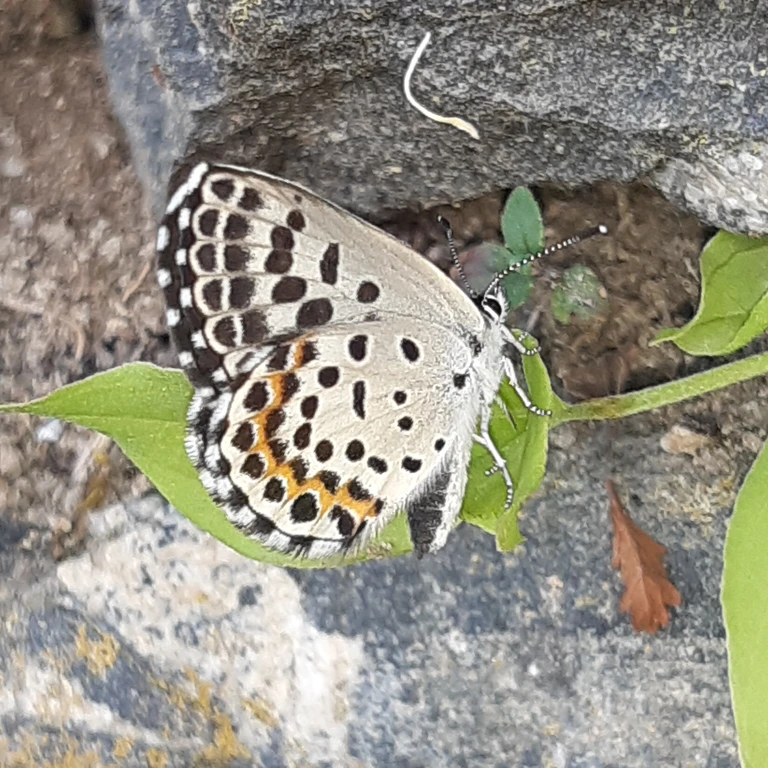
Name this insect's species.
Scolitantides orion
